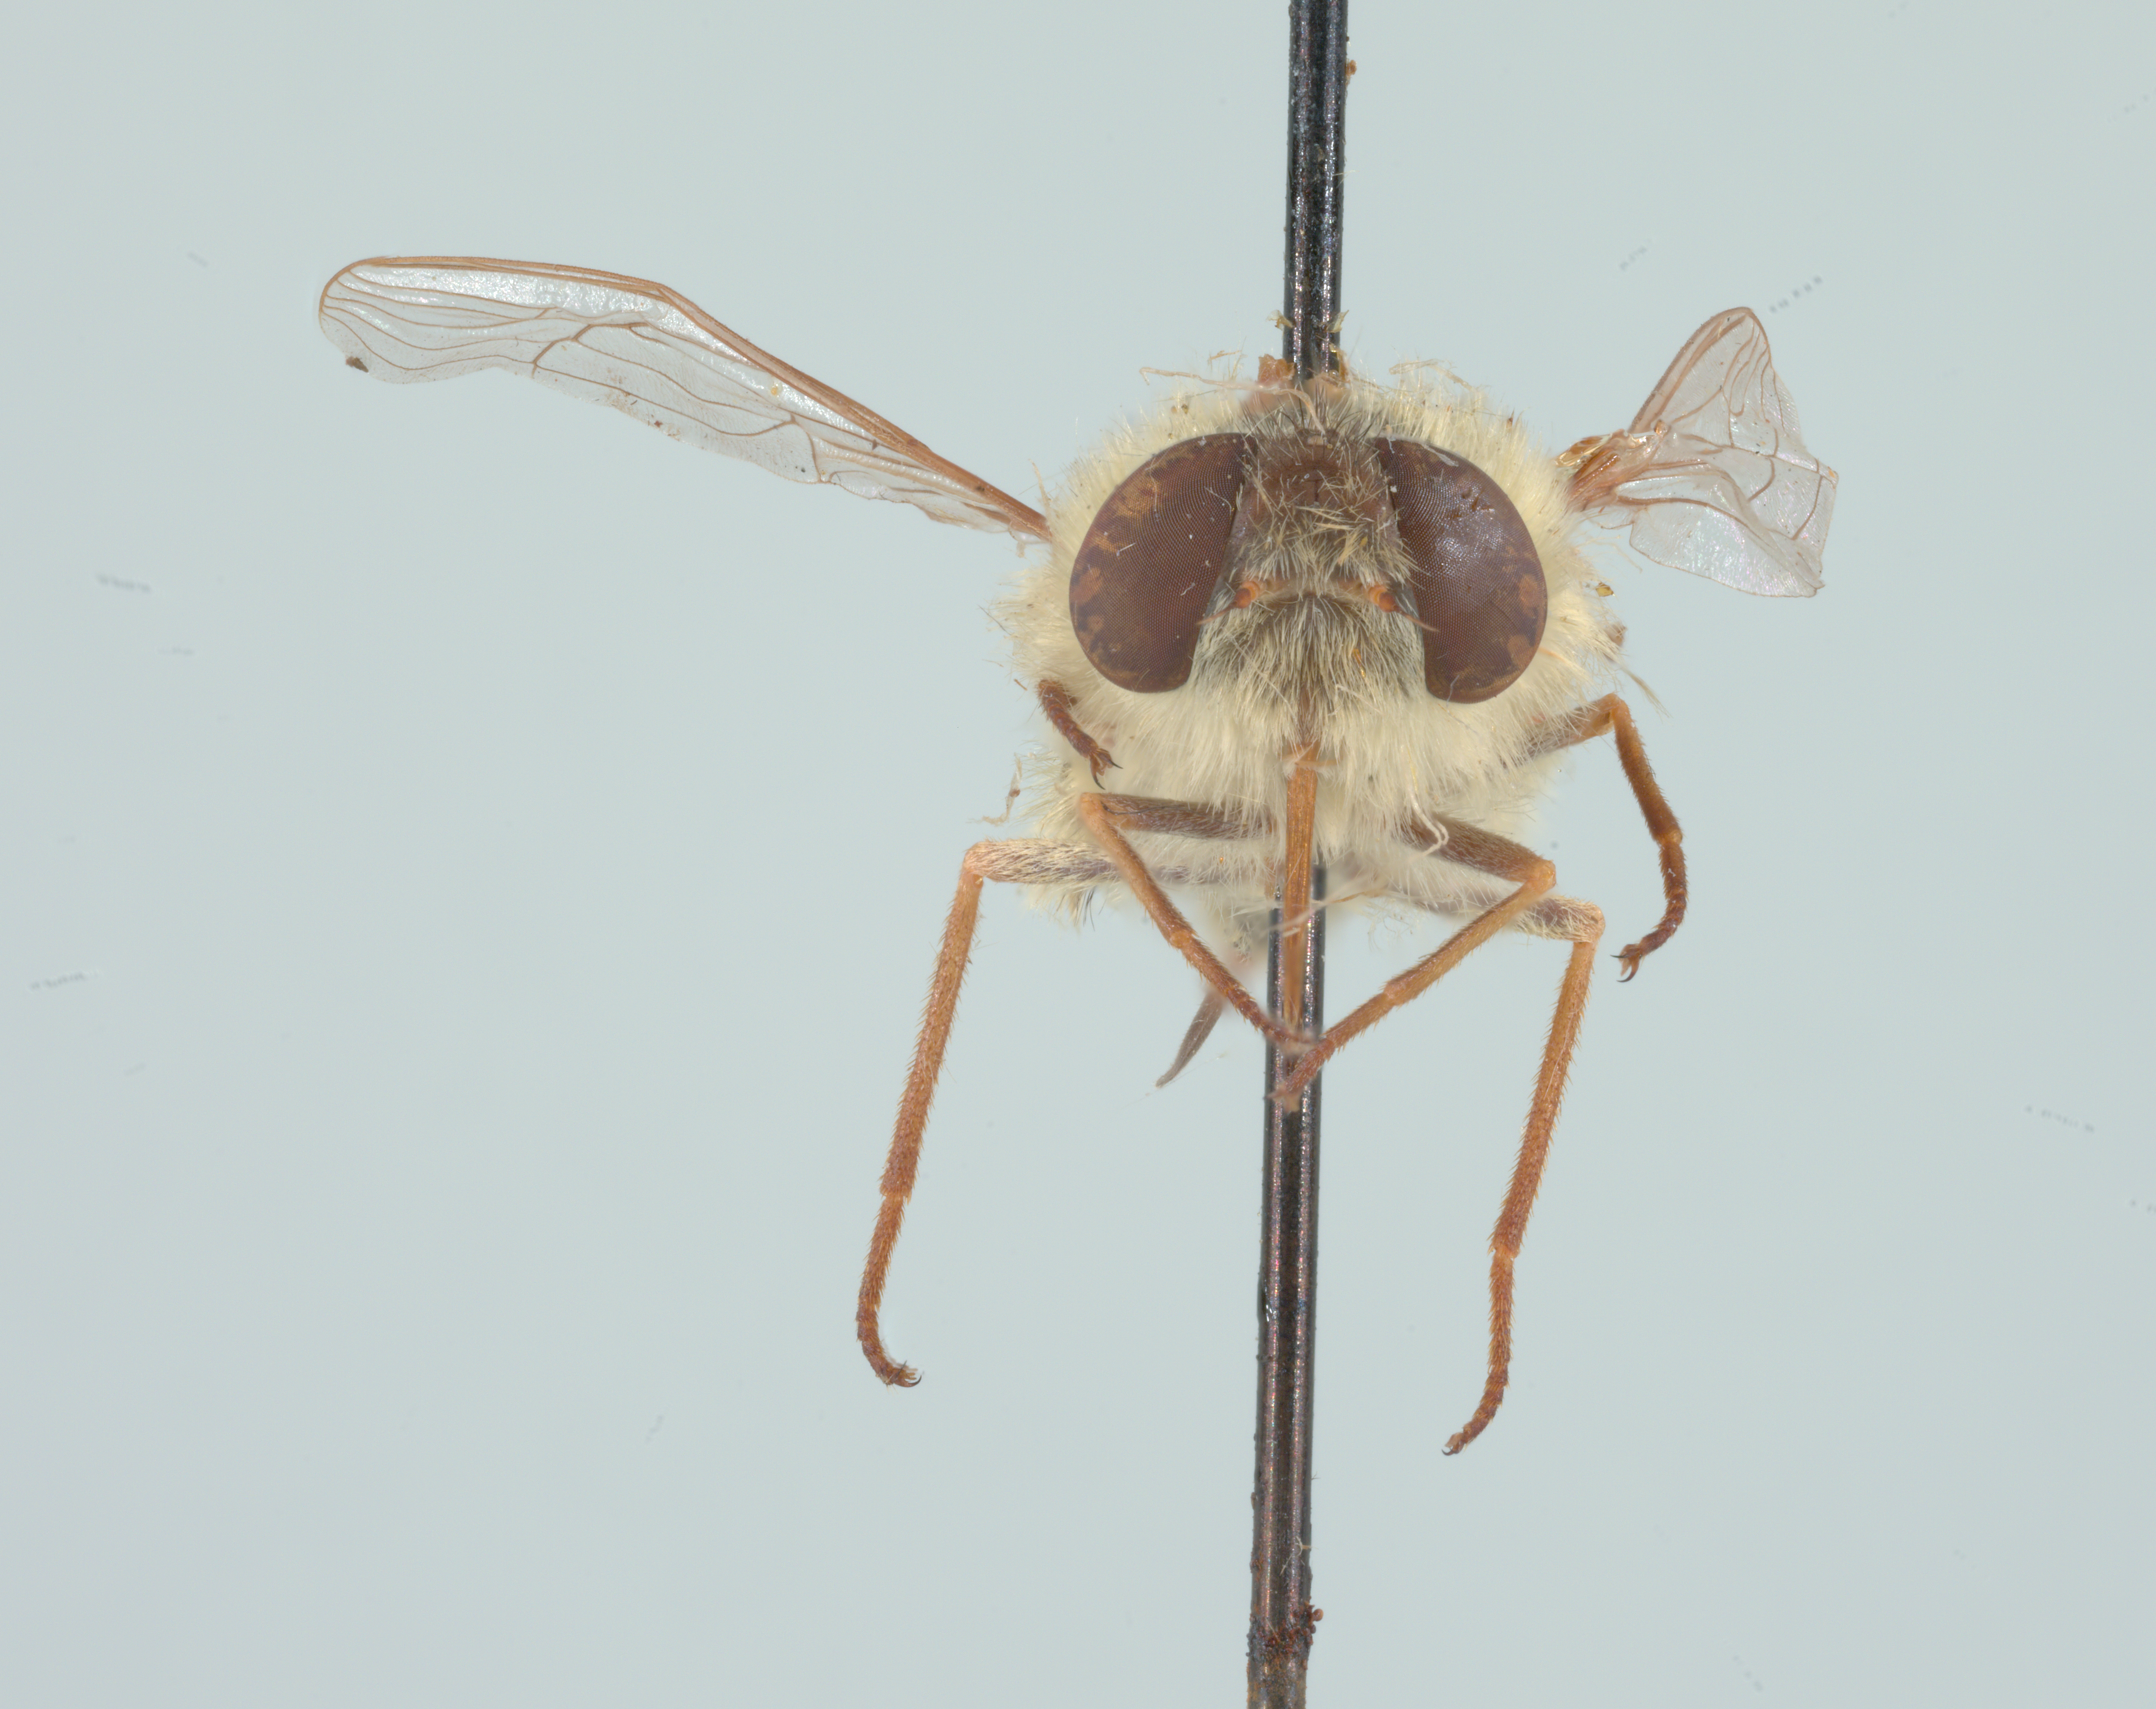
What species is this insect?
Neorhynchocephalus sackenii
